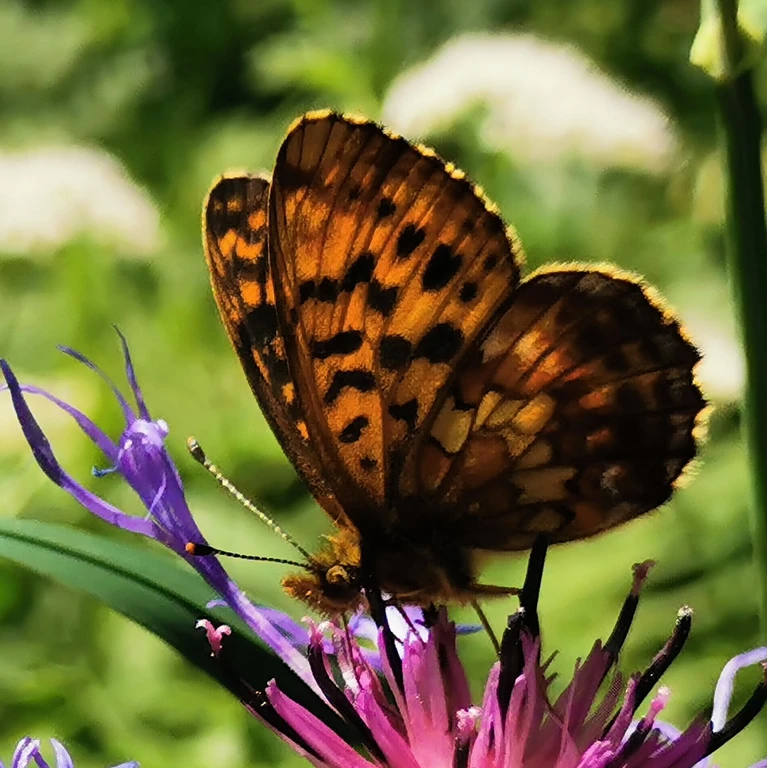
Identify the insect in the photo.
Boloria thore
